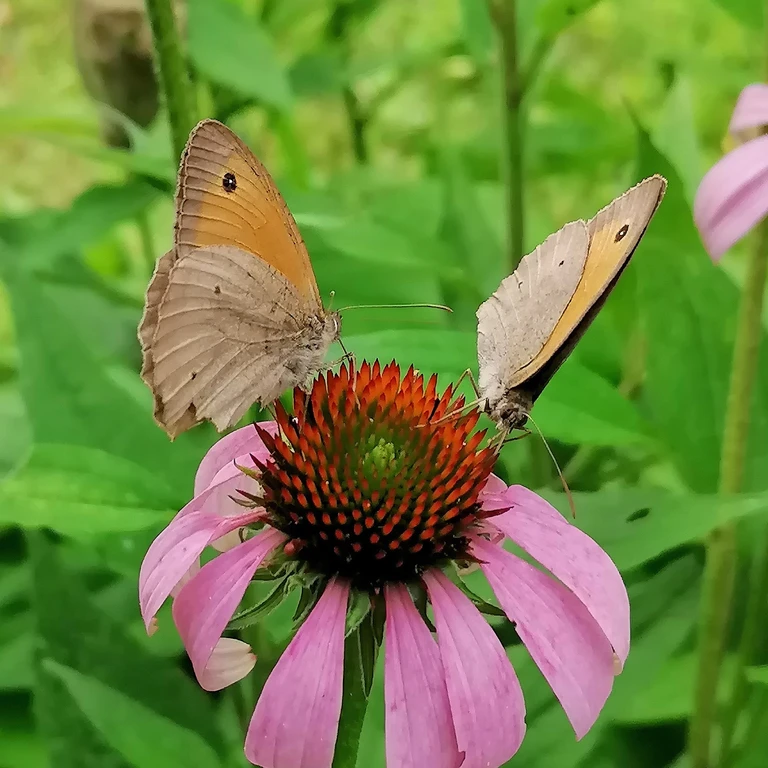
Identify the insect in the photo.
Maniola jurtina
